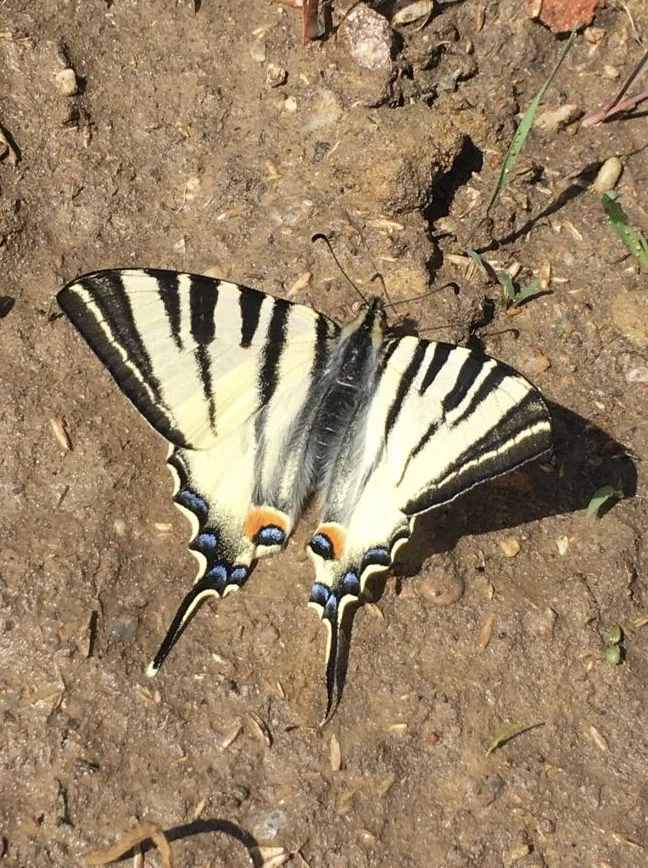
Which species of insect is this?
Iphiclides podalirius
